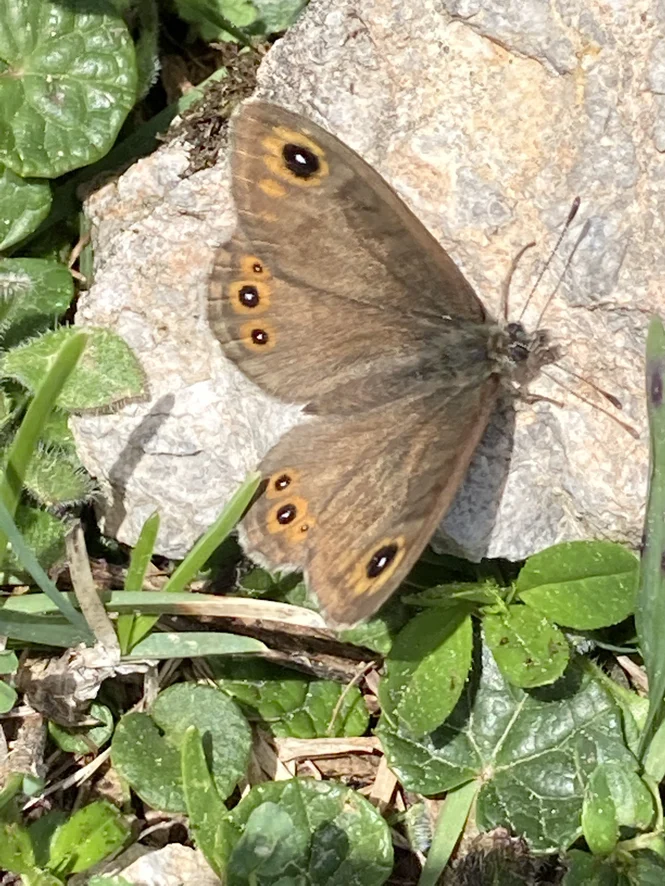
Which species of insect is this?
Lasiommata petropolitana (also Pararge petropolitana)
